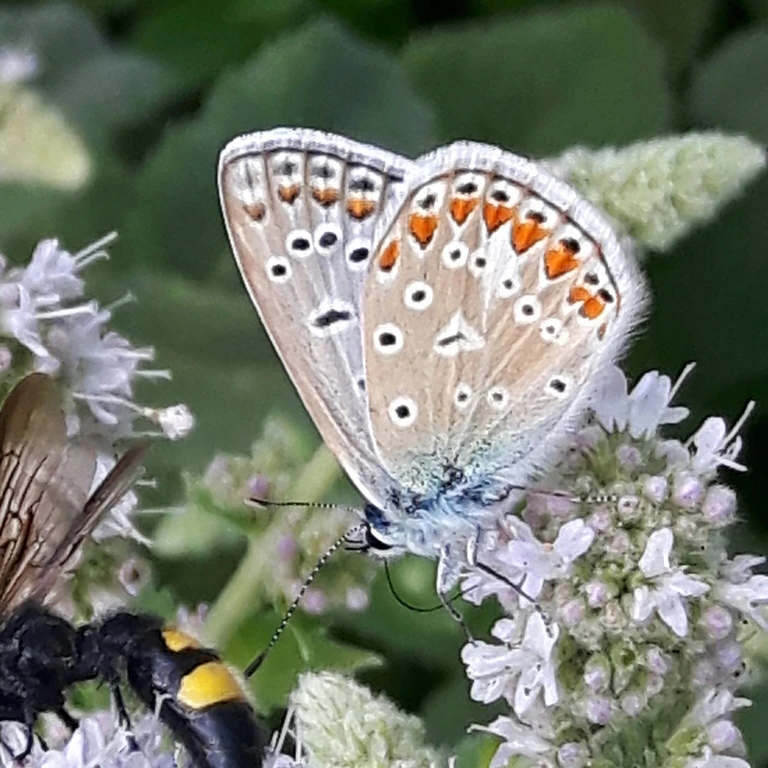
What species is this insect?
Polyommatus icarus
